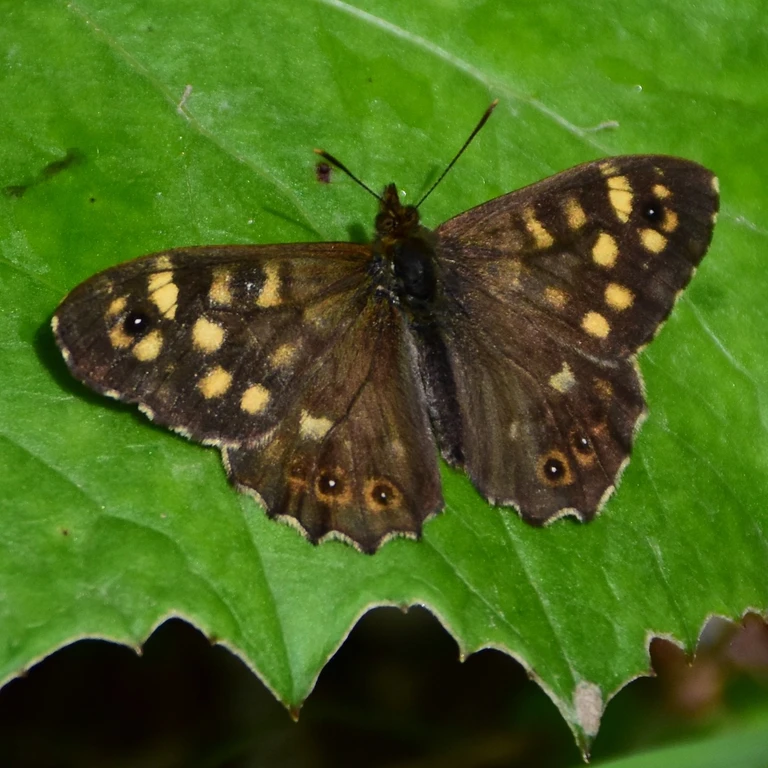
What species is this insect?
Pararge aegeria
